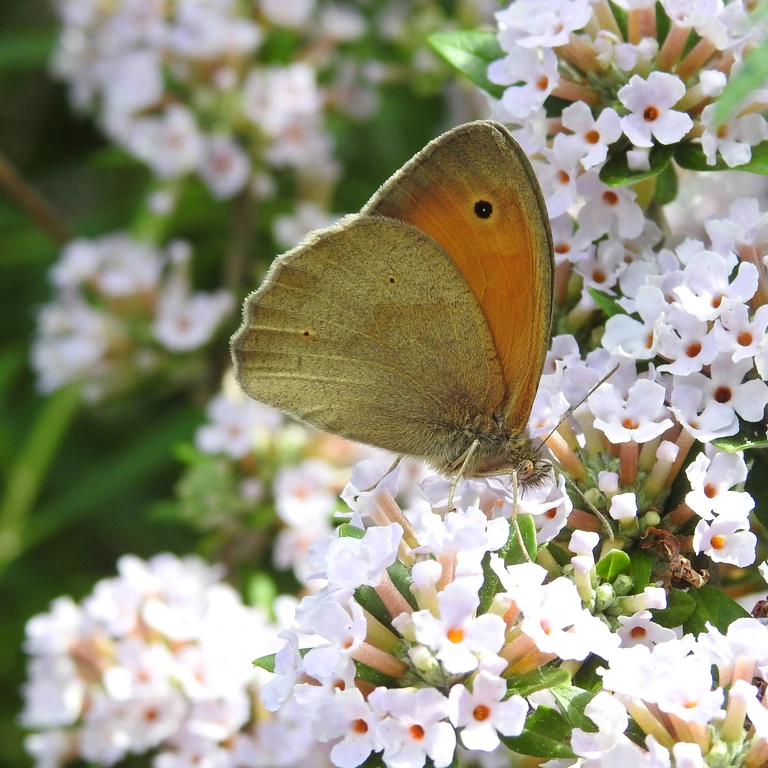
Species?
Maniola jurtina
